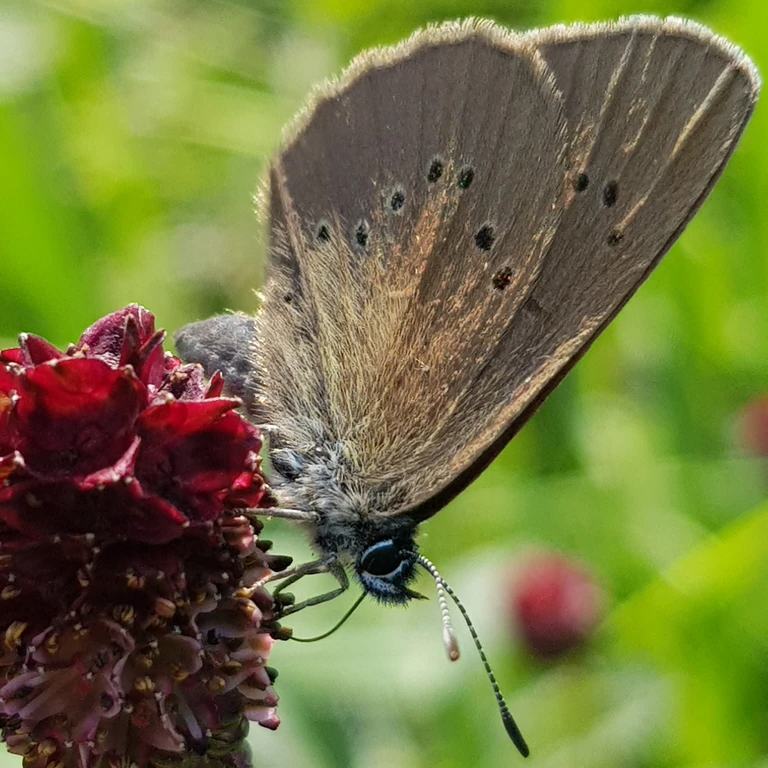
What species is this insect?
Phengaris nausithous (also Maculinea nausithous)
